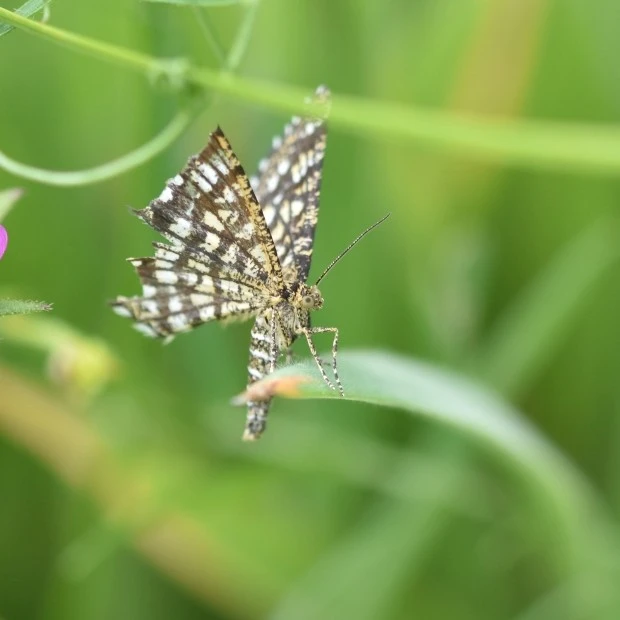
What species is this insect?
Chiasmia clathrata
